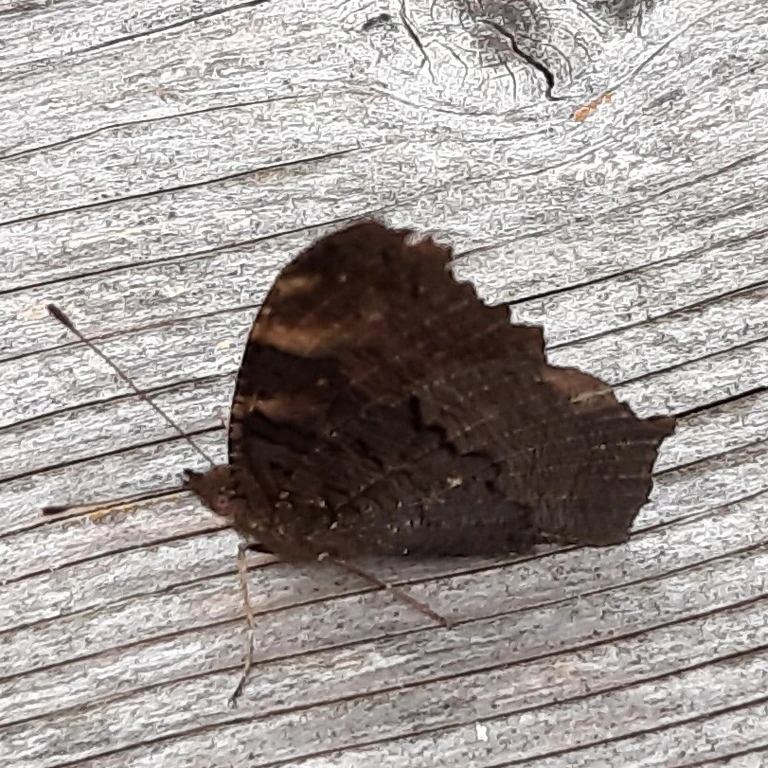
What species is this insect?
Aglais io
